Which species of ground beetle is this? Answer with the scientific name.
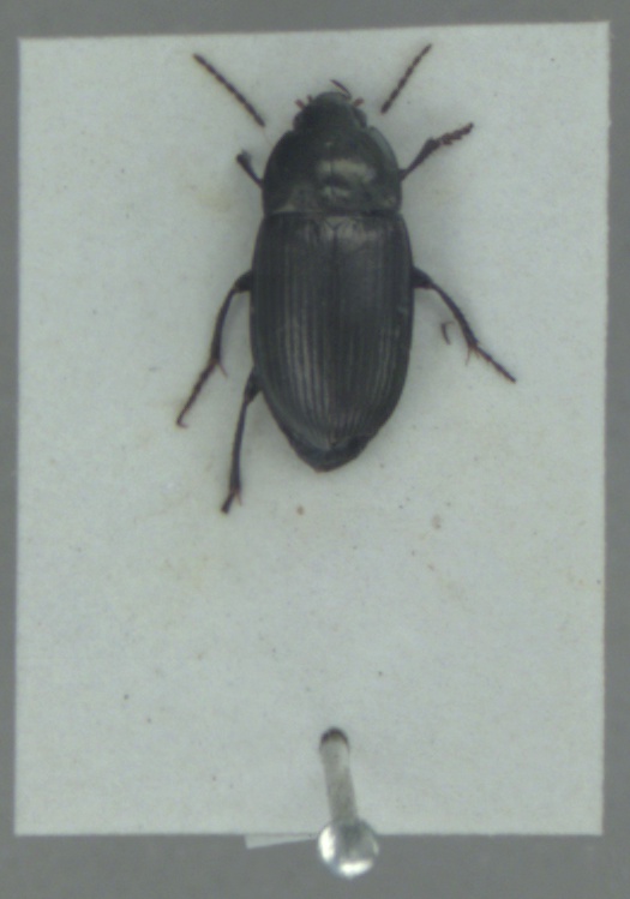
Amara similata
